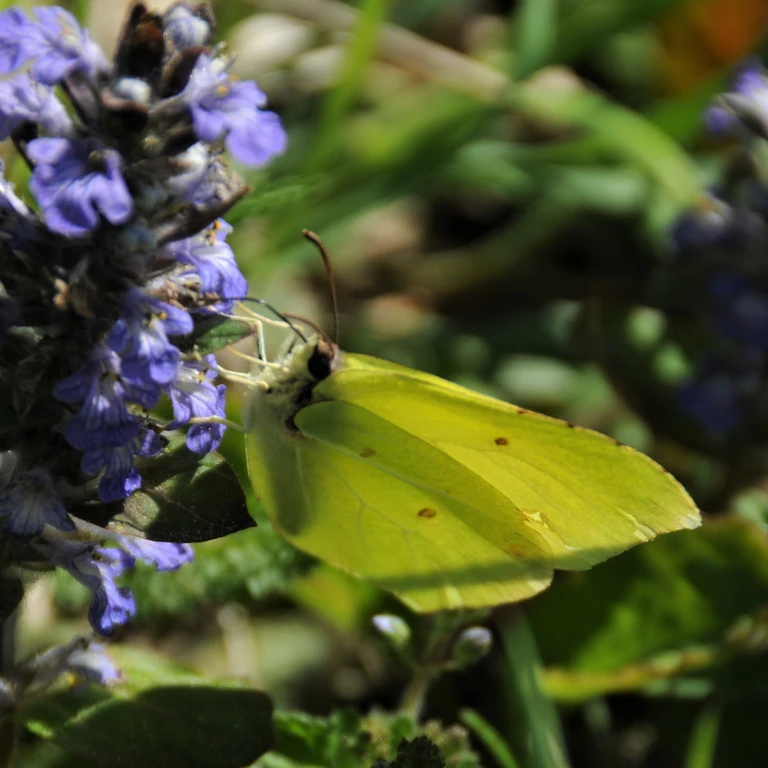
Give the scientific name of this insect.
Gonepteryx rhamni
